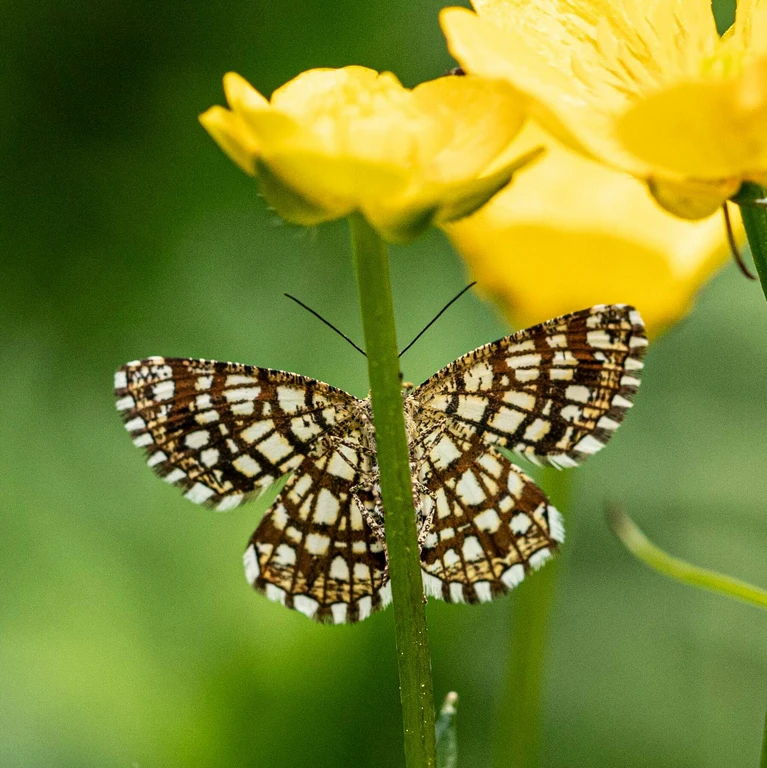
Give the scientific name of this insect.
Chiasmia clathrata
